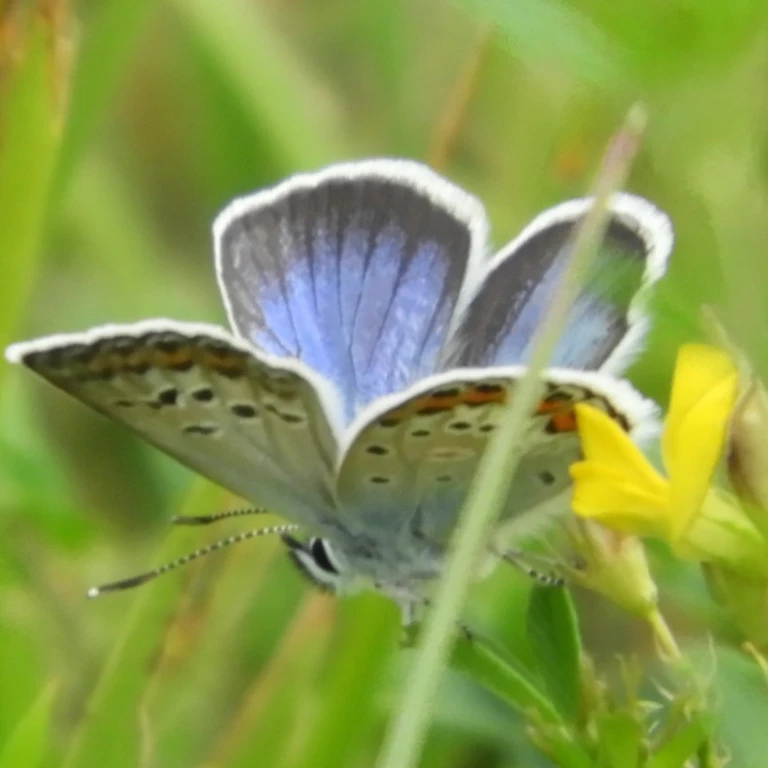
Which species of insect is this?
Plebejus argus
